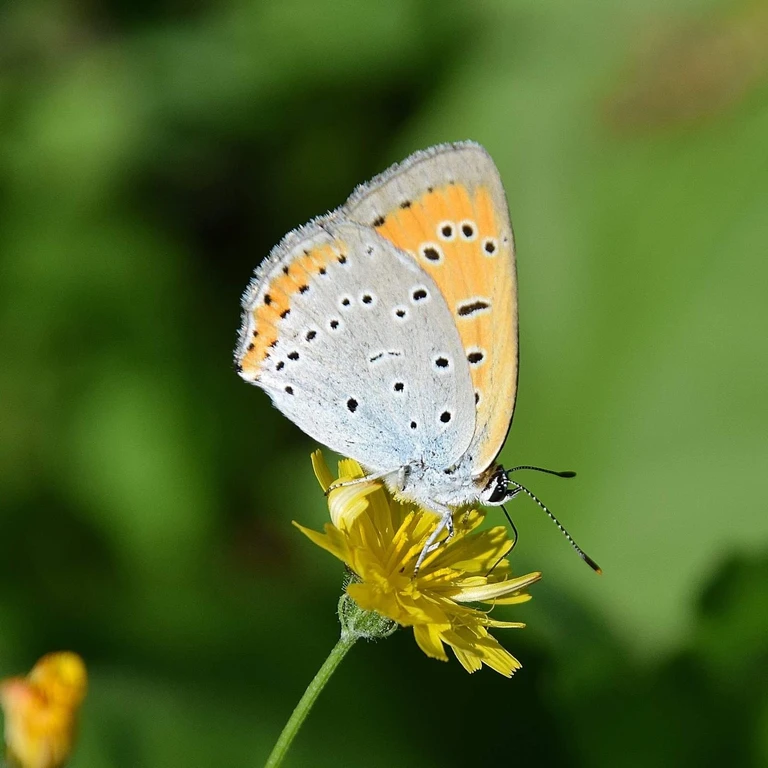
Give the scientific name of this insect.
Lycaena dispar
